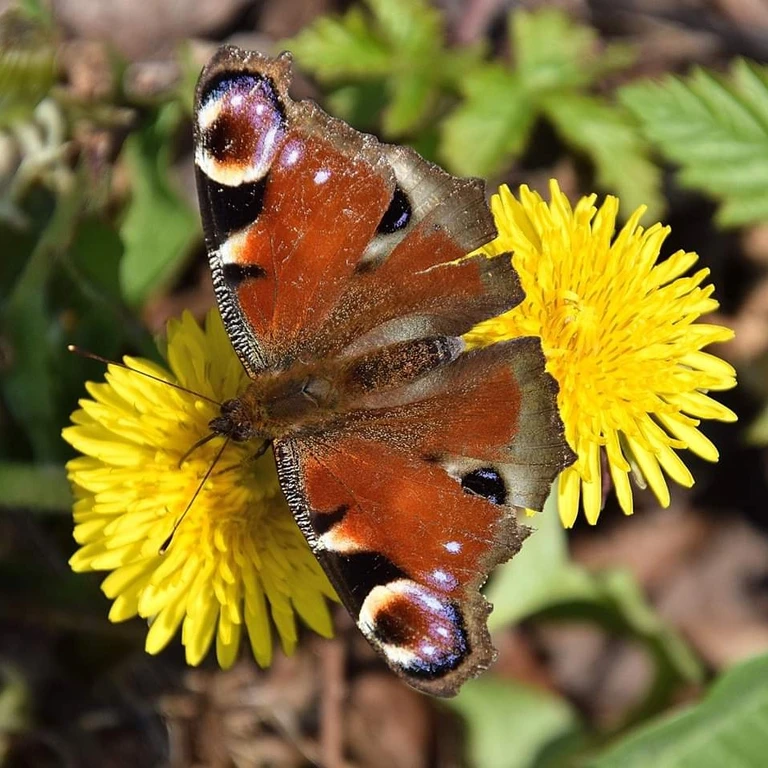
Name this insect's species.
Aglais io
